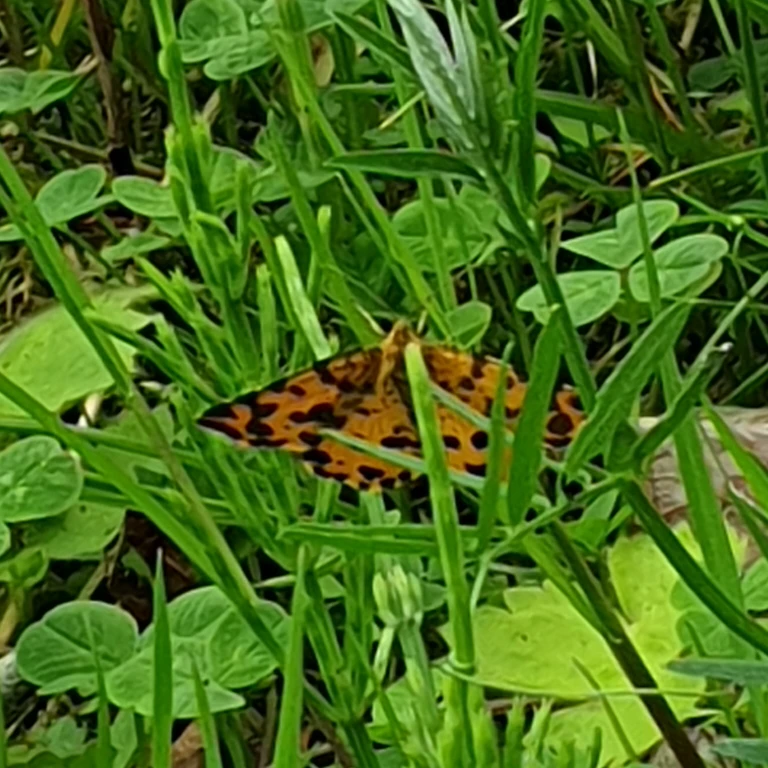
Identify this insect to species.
Pseudopanthera macularia
